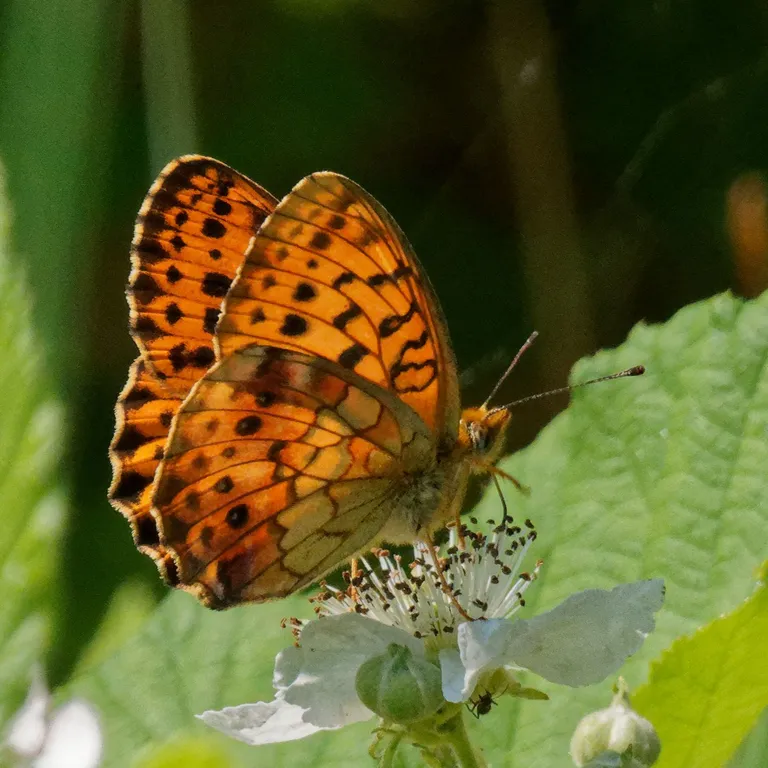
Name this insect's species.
Brenthis daphne
